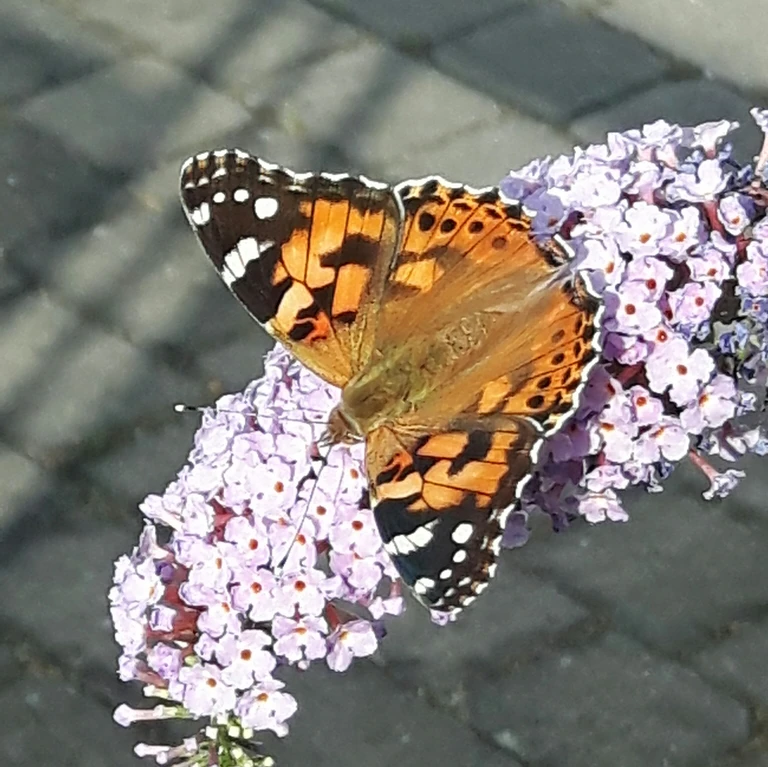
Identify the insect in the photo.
Vanessa cardui
